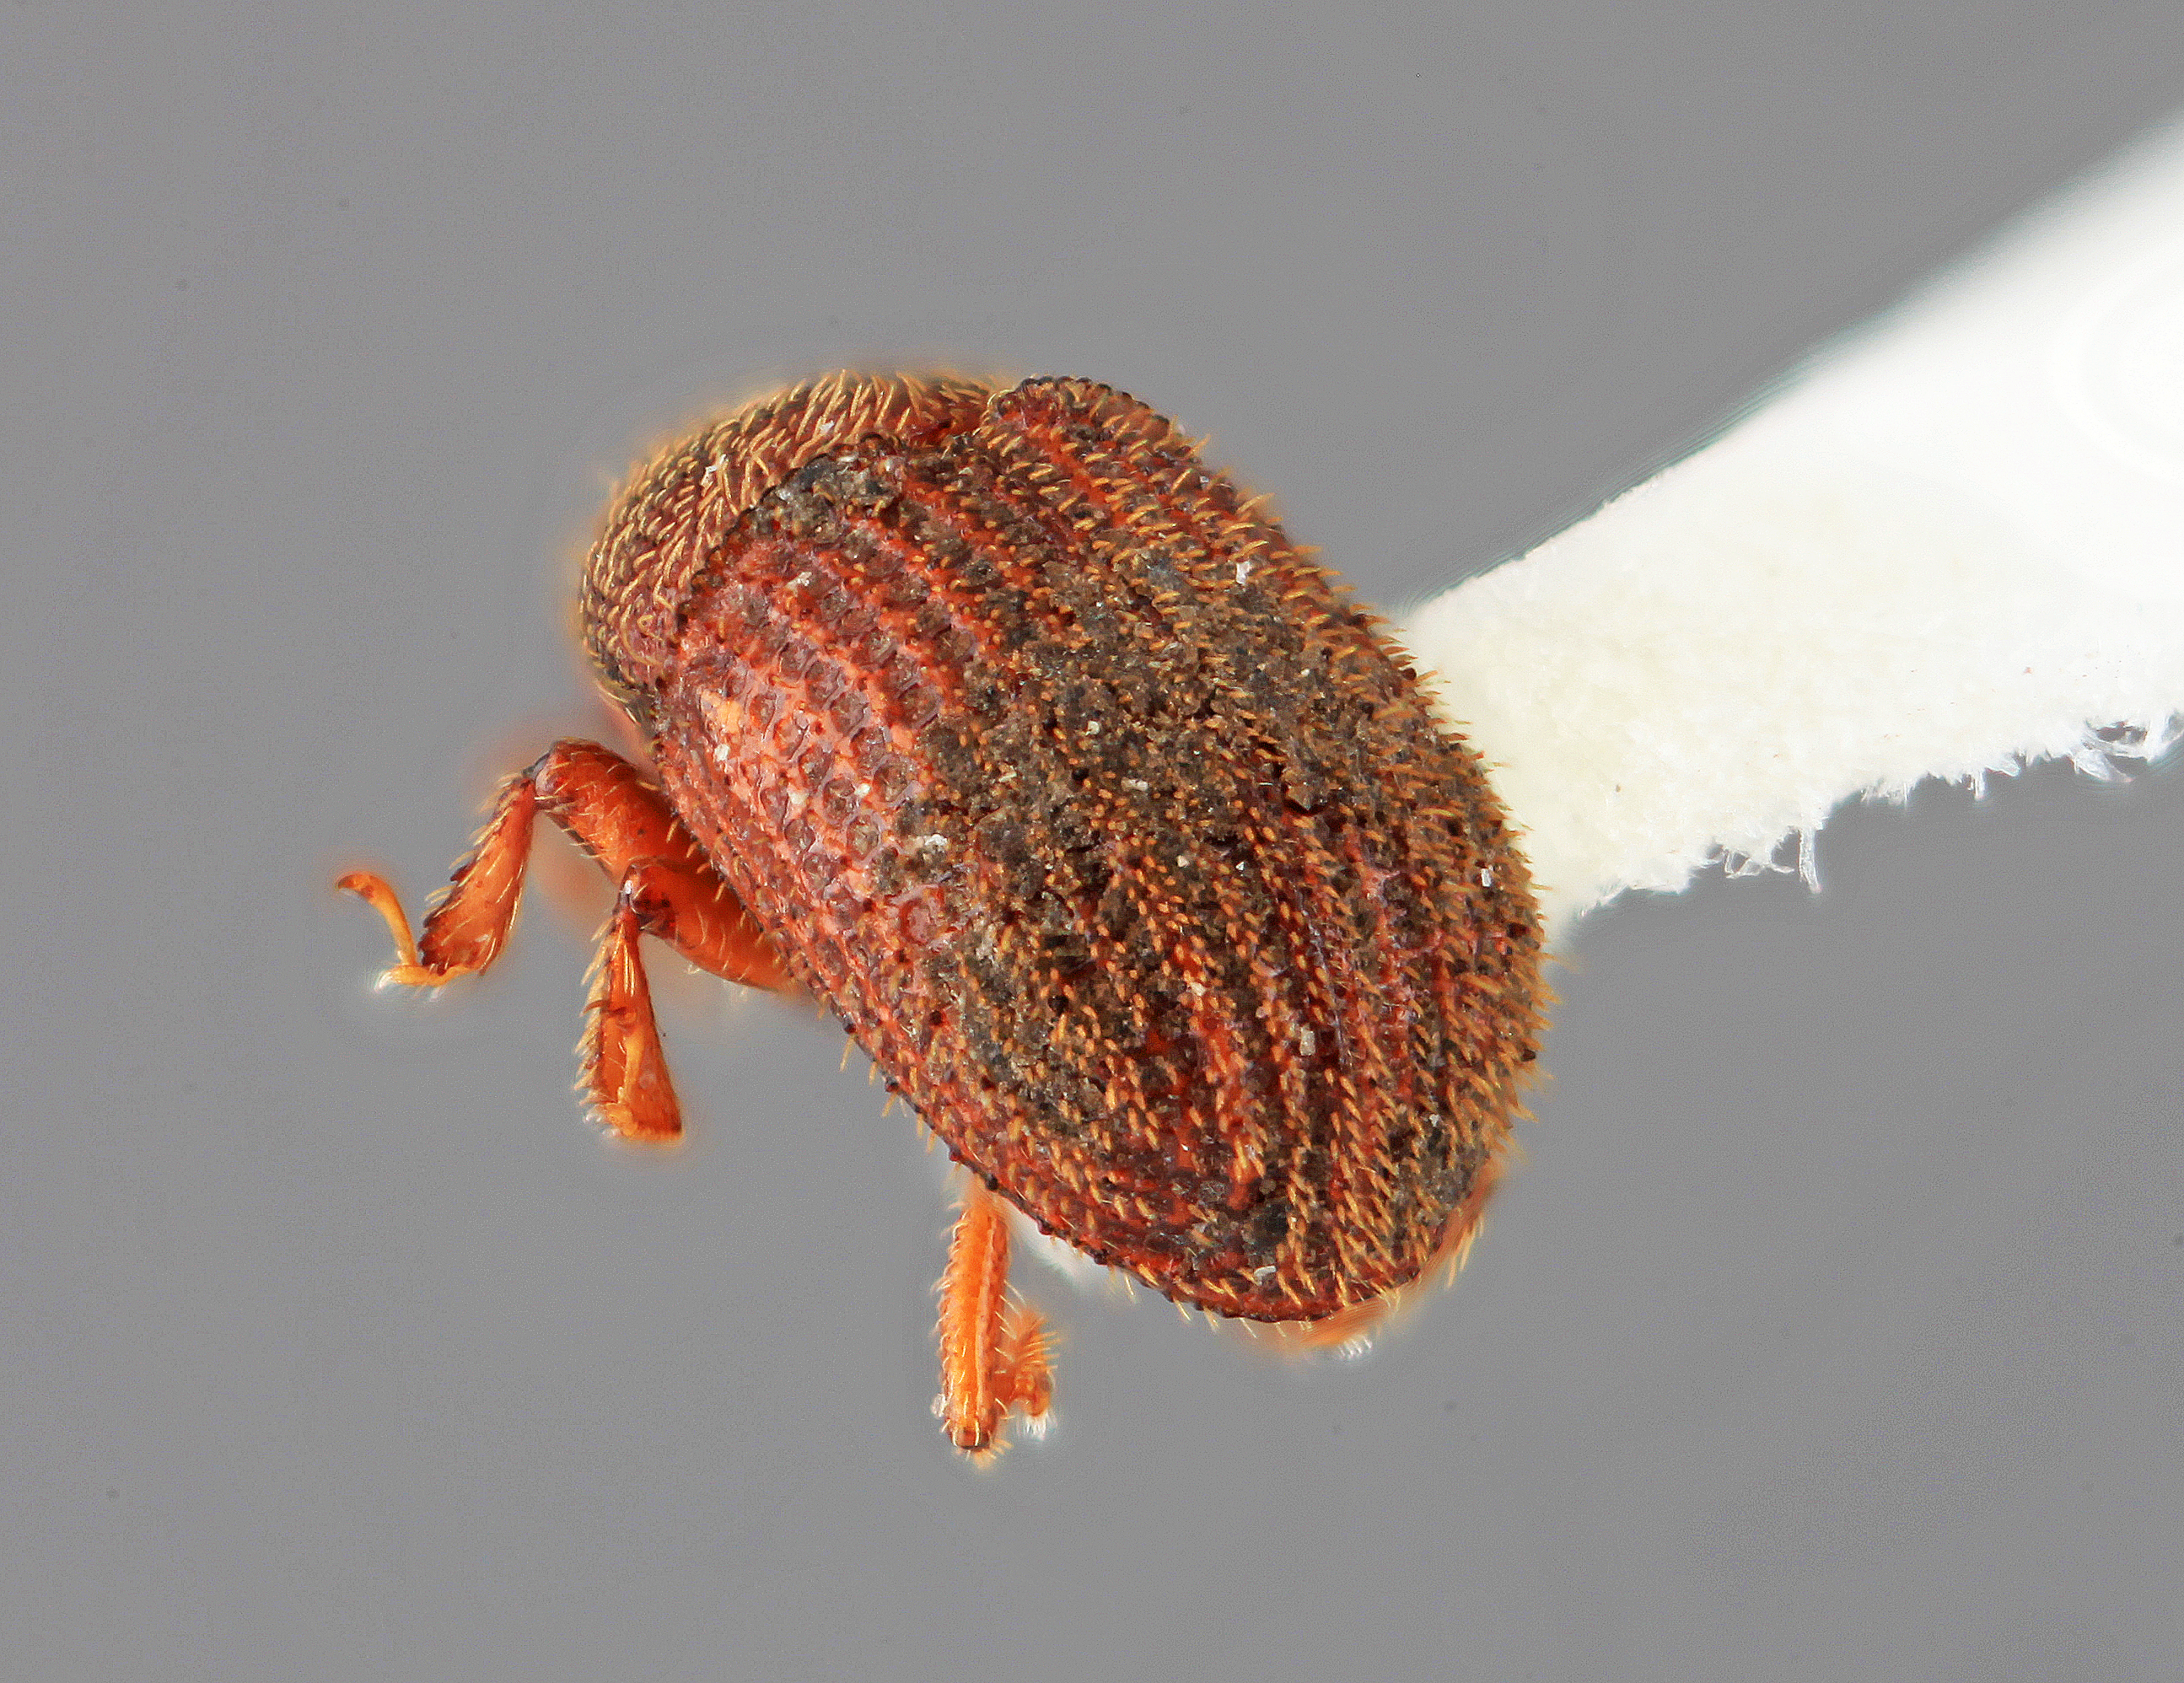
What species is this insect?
Phloeotribus tetricus
